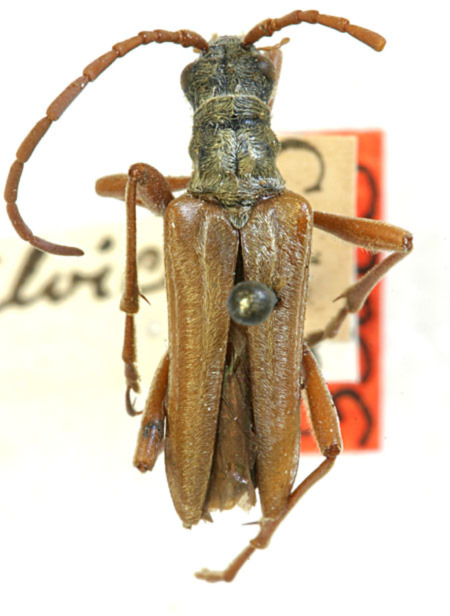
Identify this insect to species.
Stenocorus aureatus (also Stenocorus vestitus)
